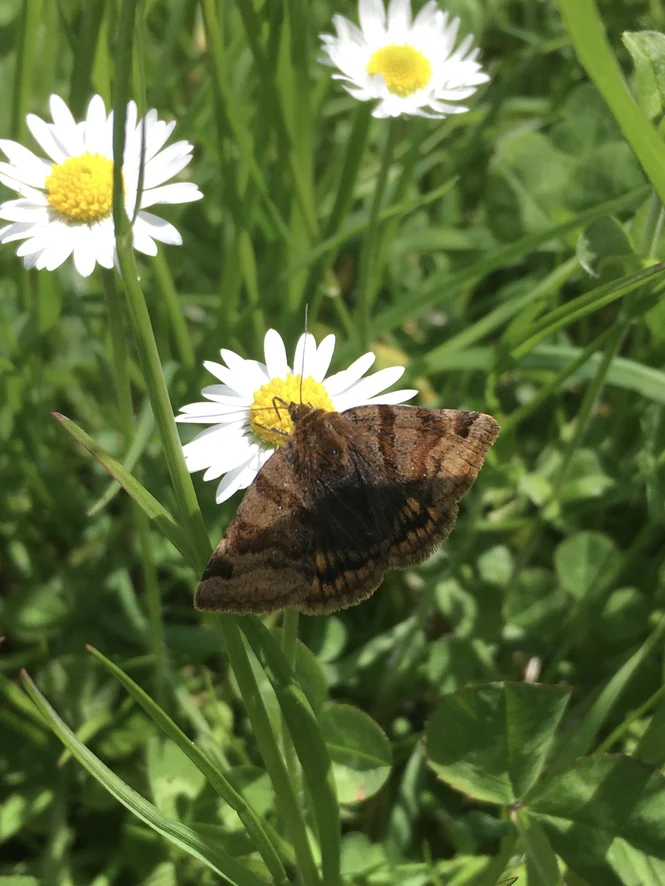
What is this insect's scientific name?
Euclidia glyphica
